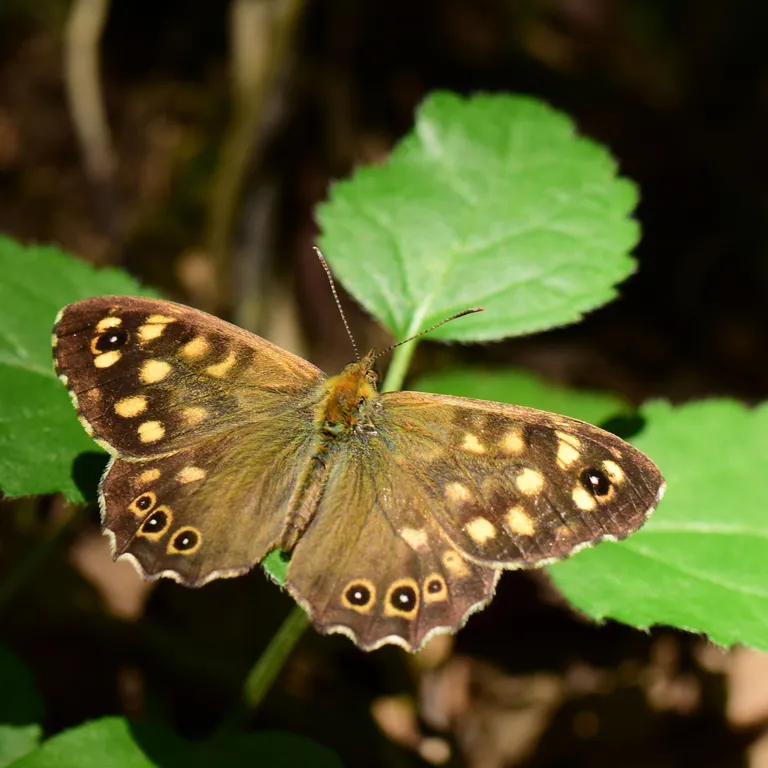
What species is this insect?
Pararge aegeria
